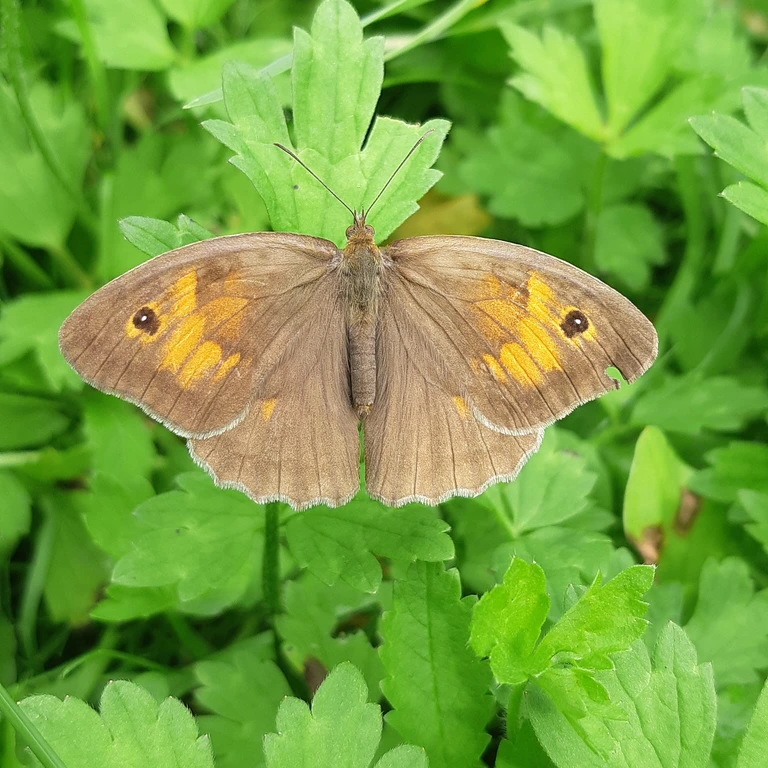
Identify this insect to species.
Maniola jurtina
